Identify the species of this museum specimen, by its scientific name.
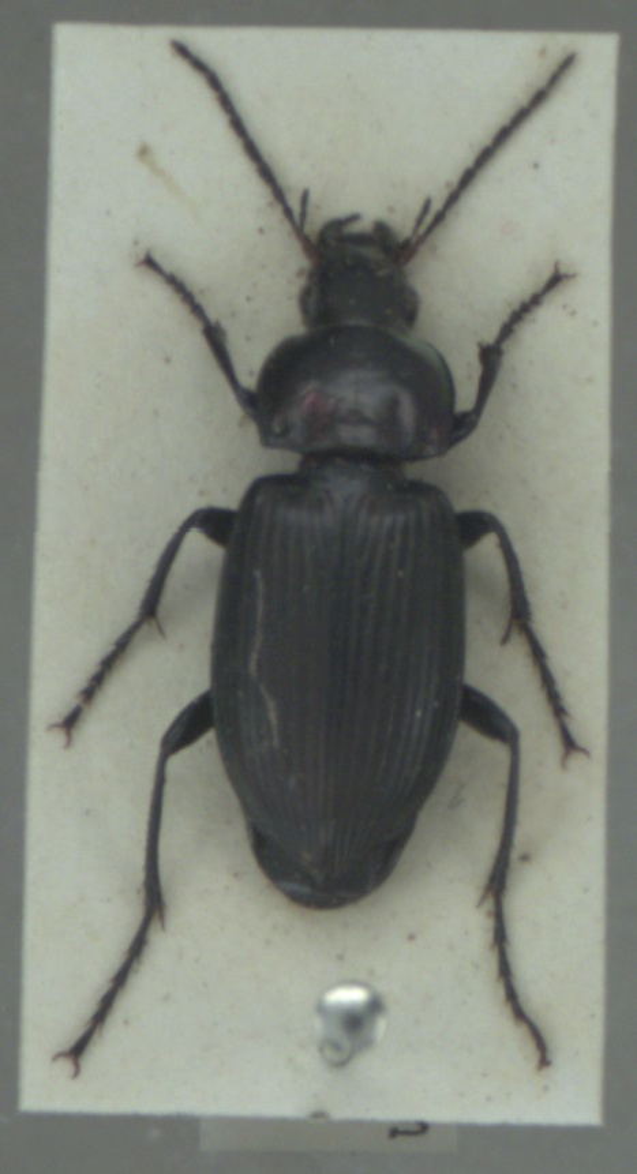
Poecilus cupreus
